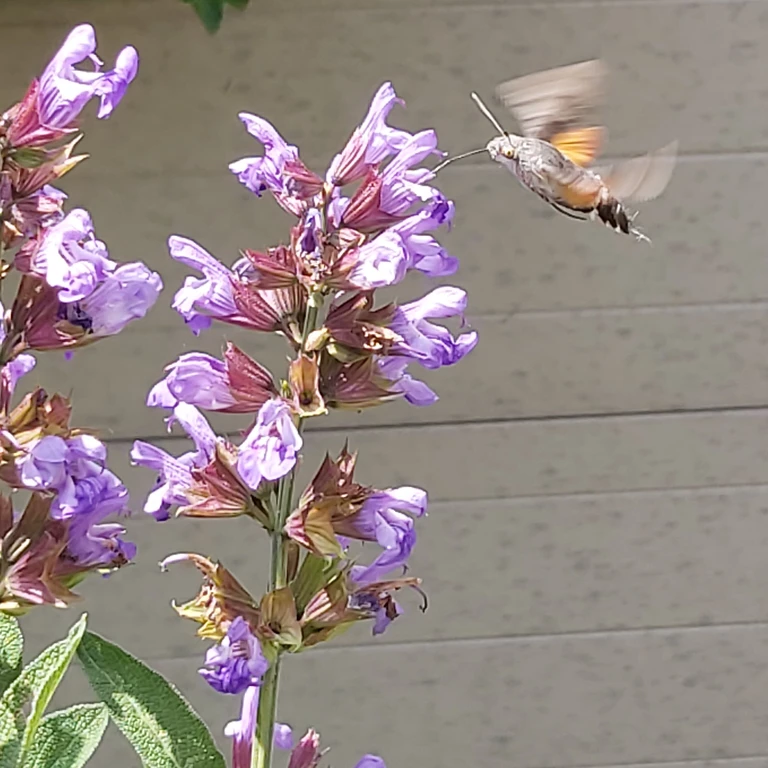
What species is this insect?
Macroglossum stellatarum
